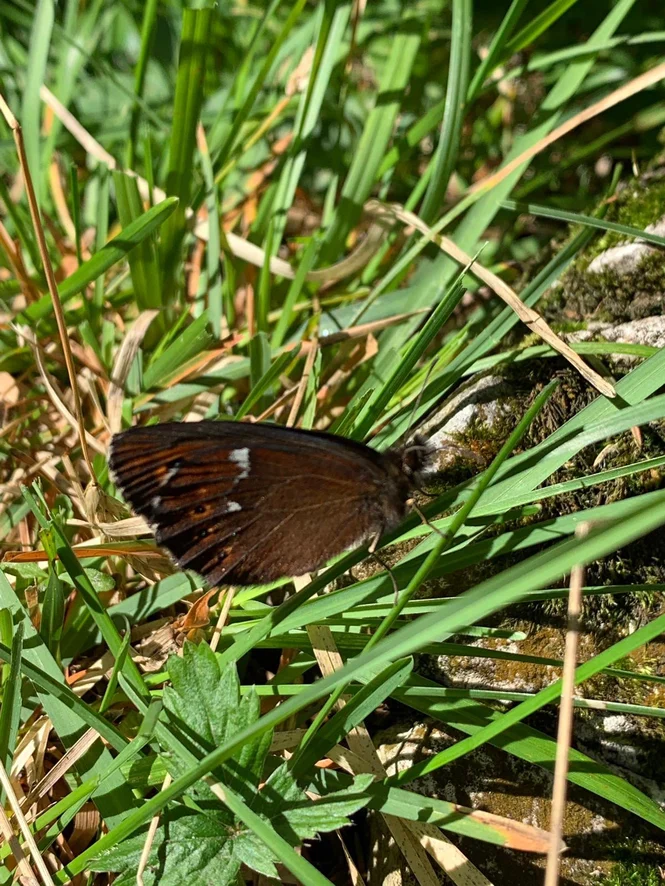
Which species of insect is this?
Erebia ligea
